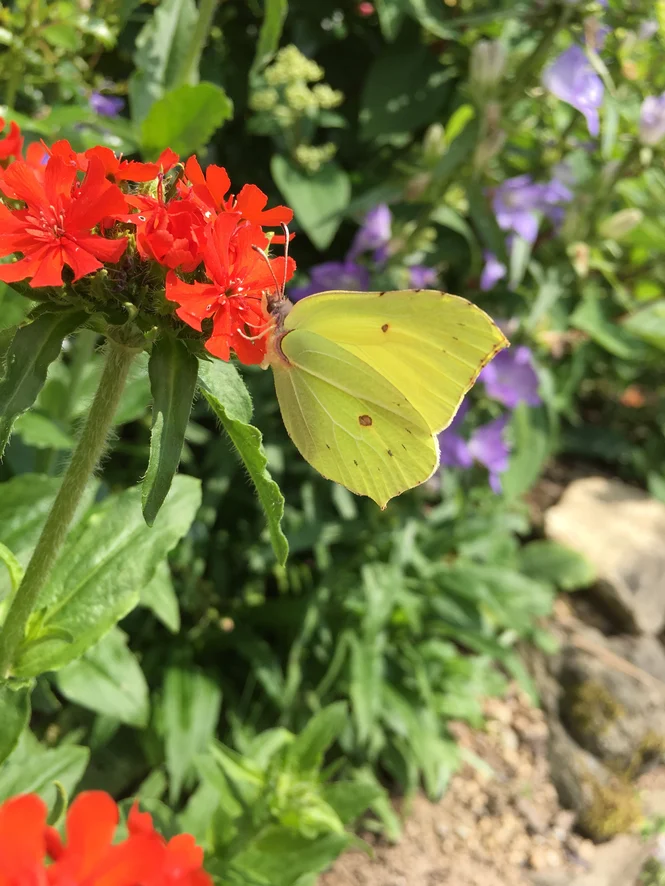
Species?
Gonepteryx rhamni
